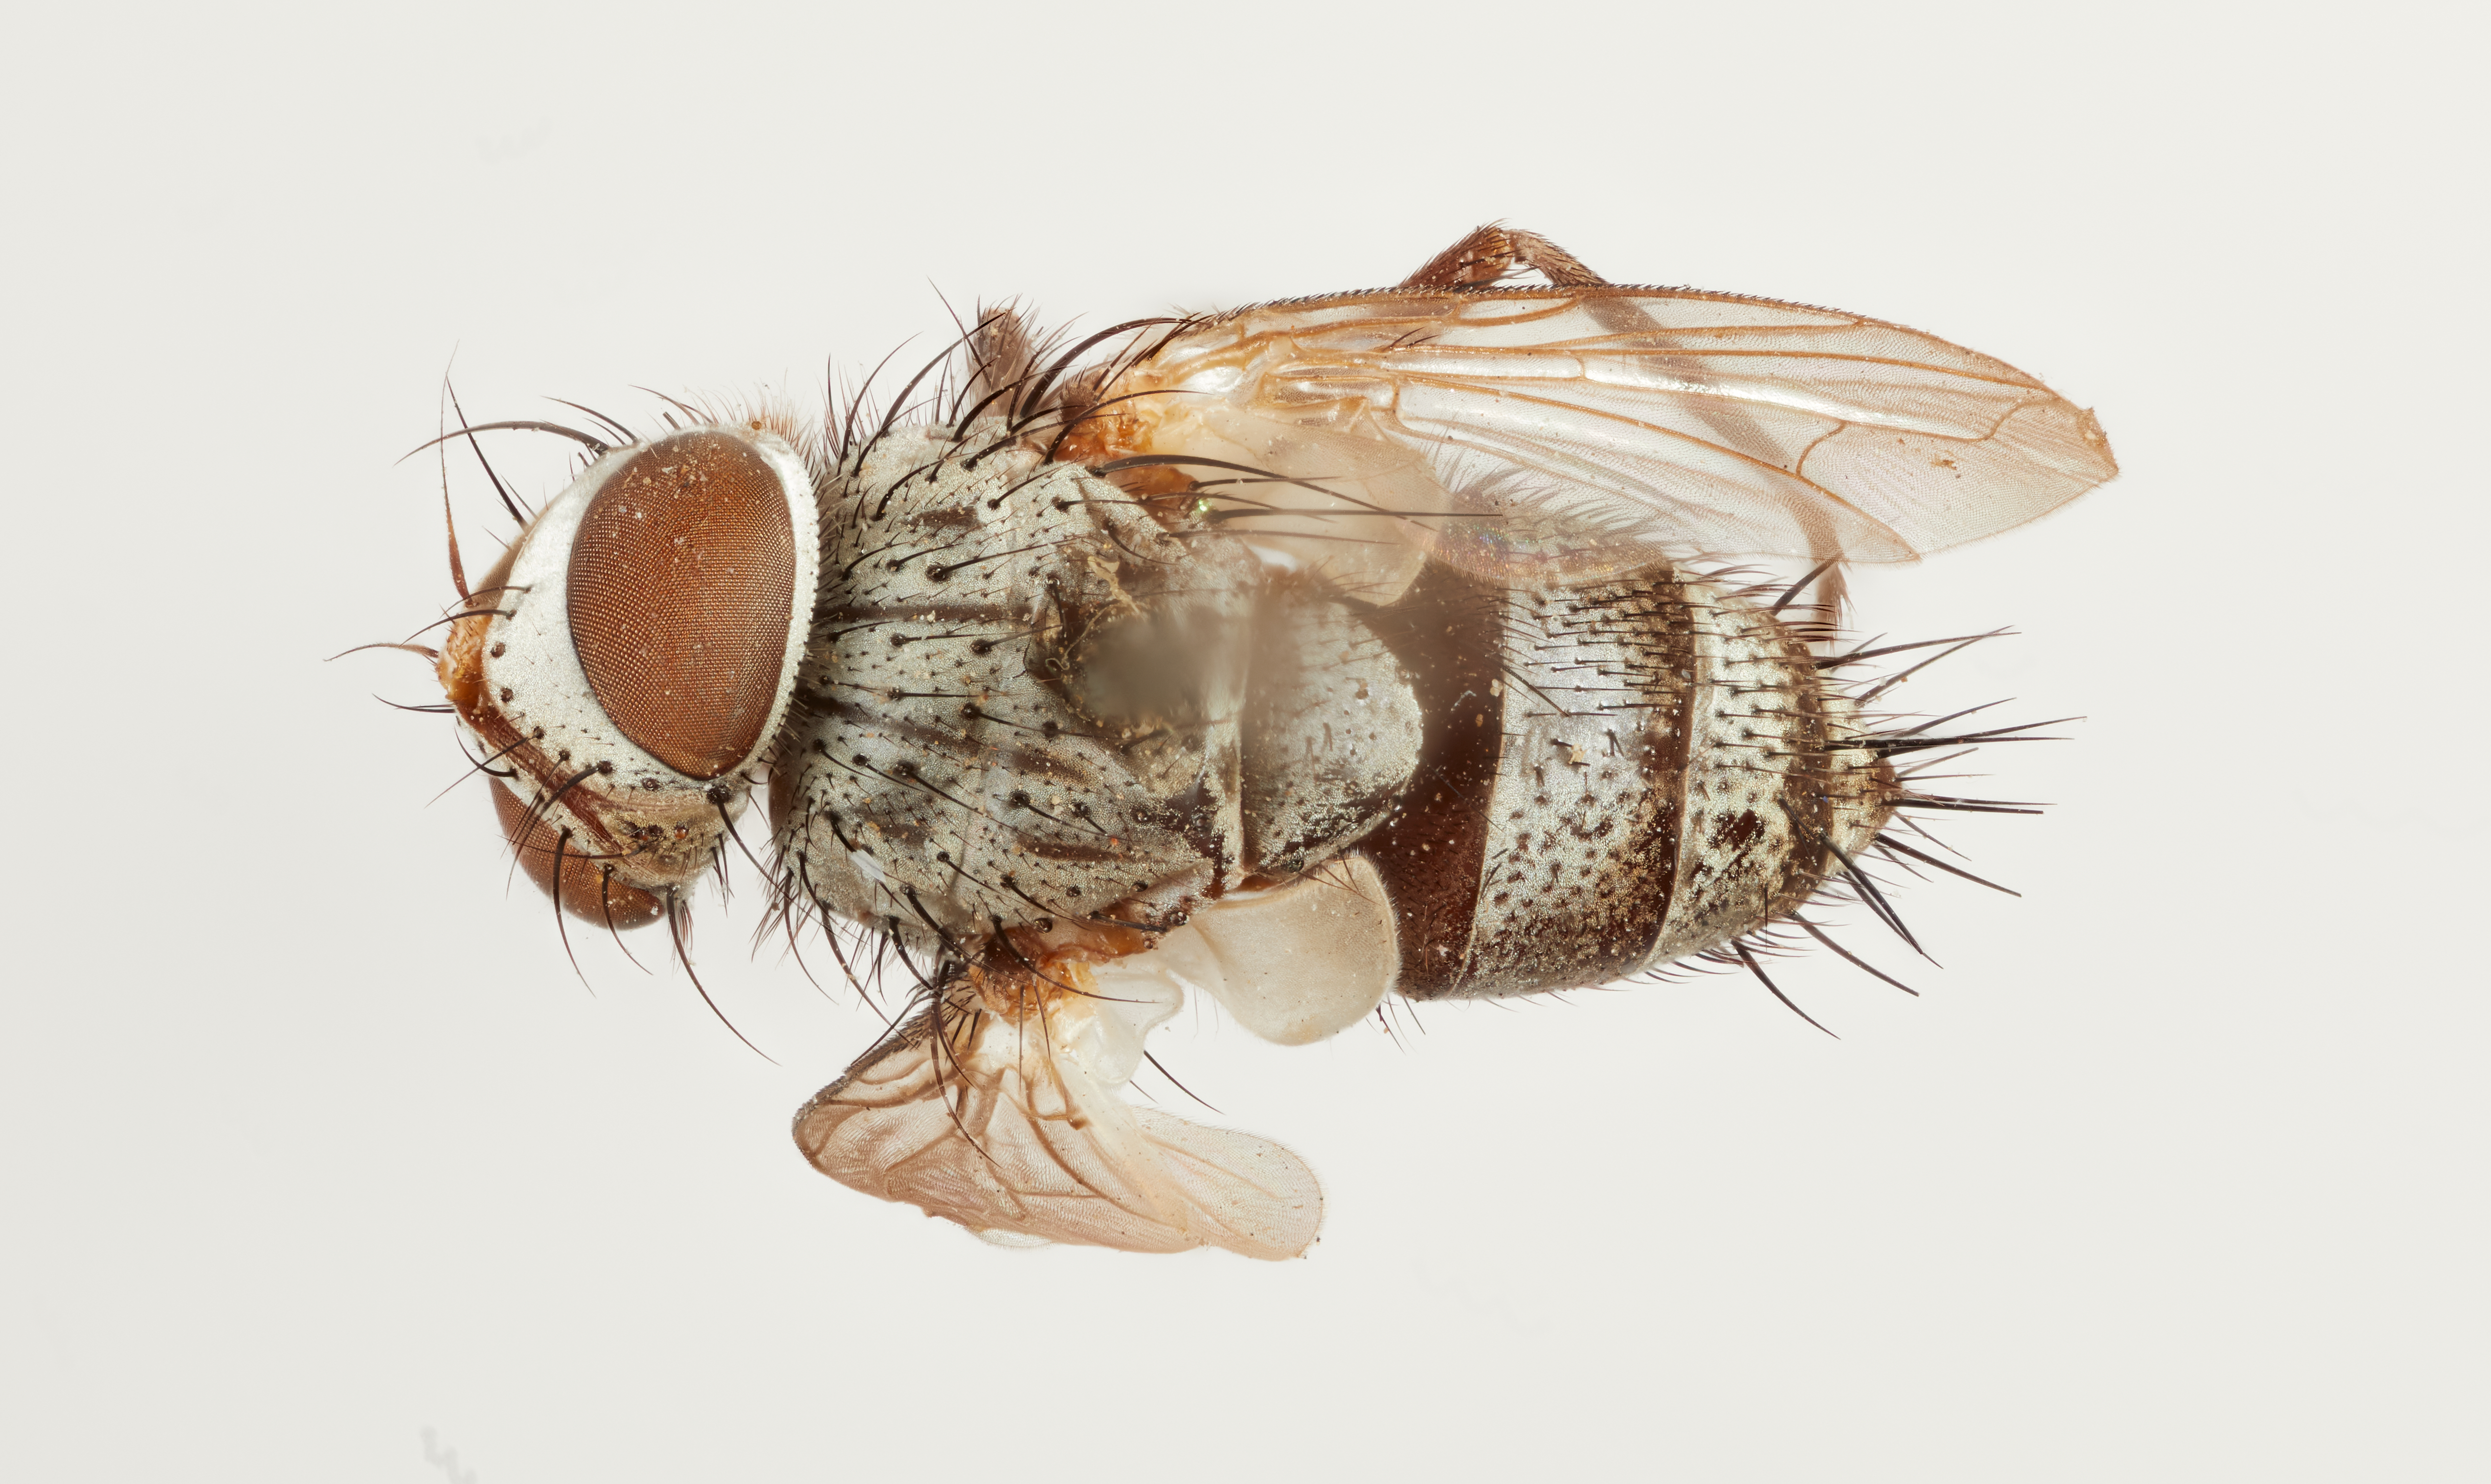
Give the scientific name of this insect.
Exorista ceratomiae
